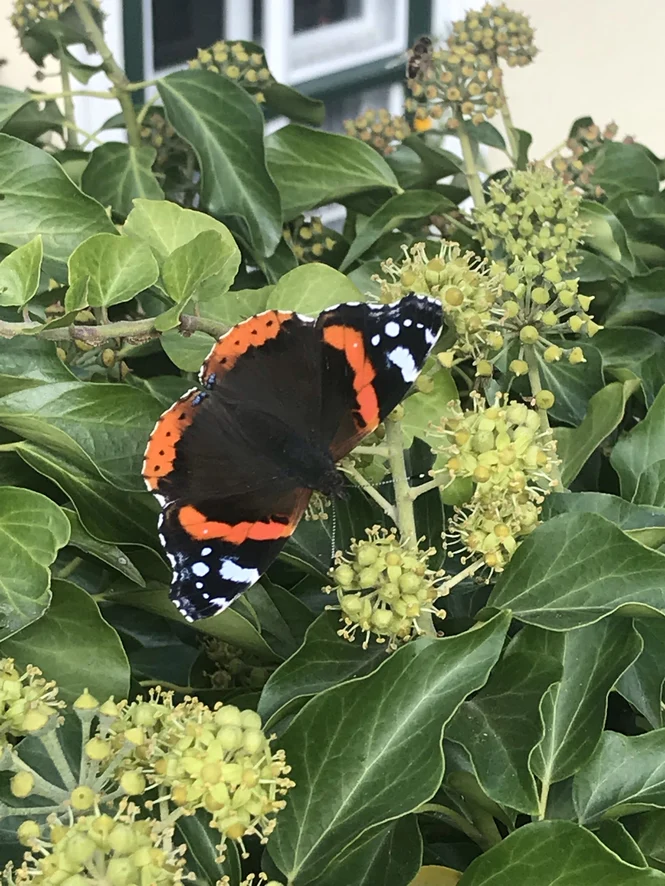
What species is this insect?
Vanessa atalanta
